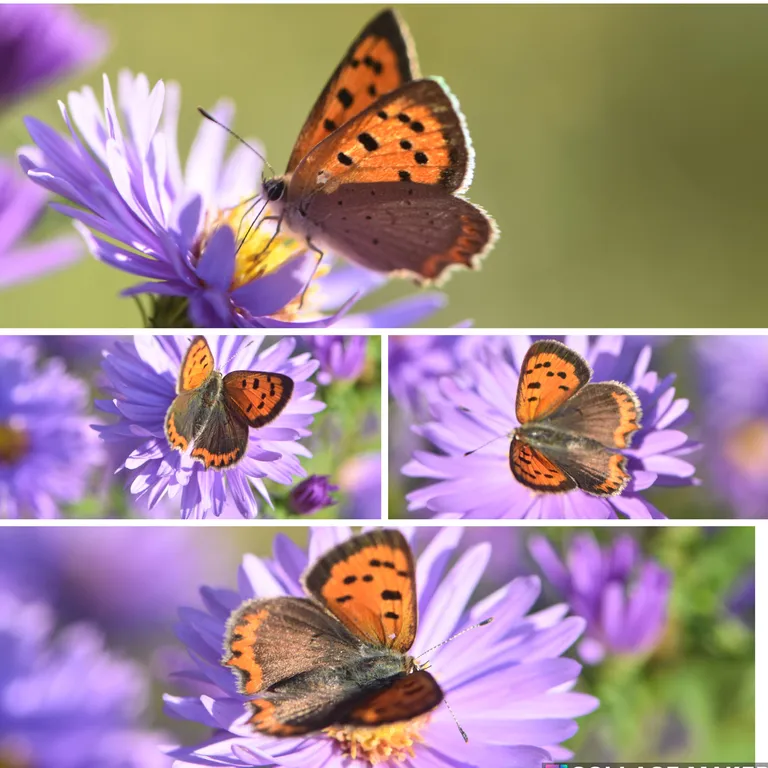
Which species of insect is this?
Lycaena phlaeas
